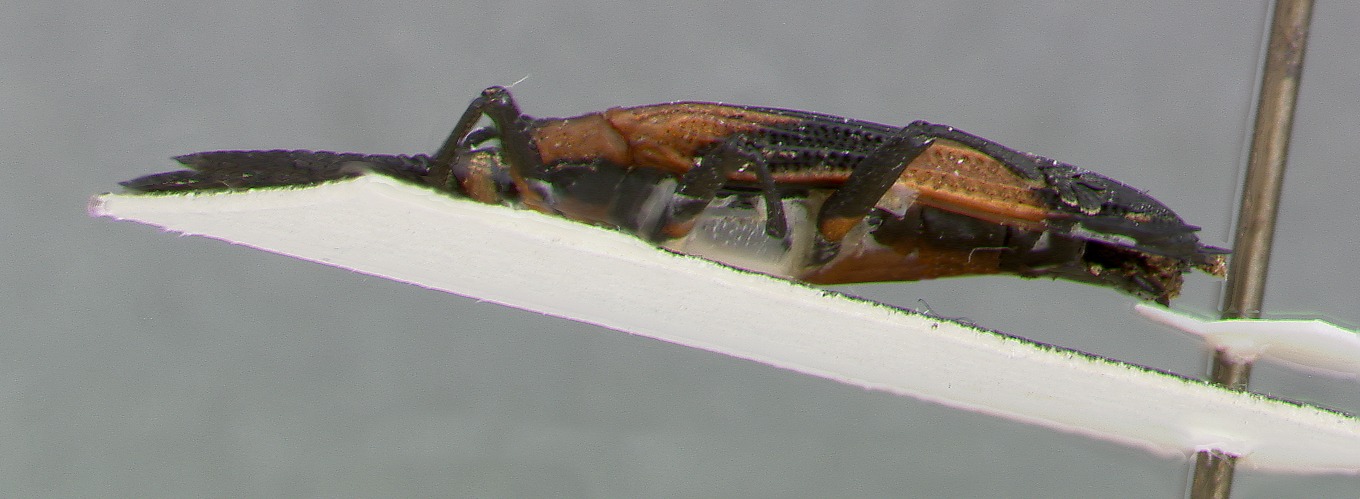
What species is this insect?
Oxychalepus angulatus
